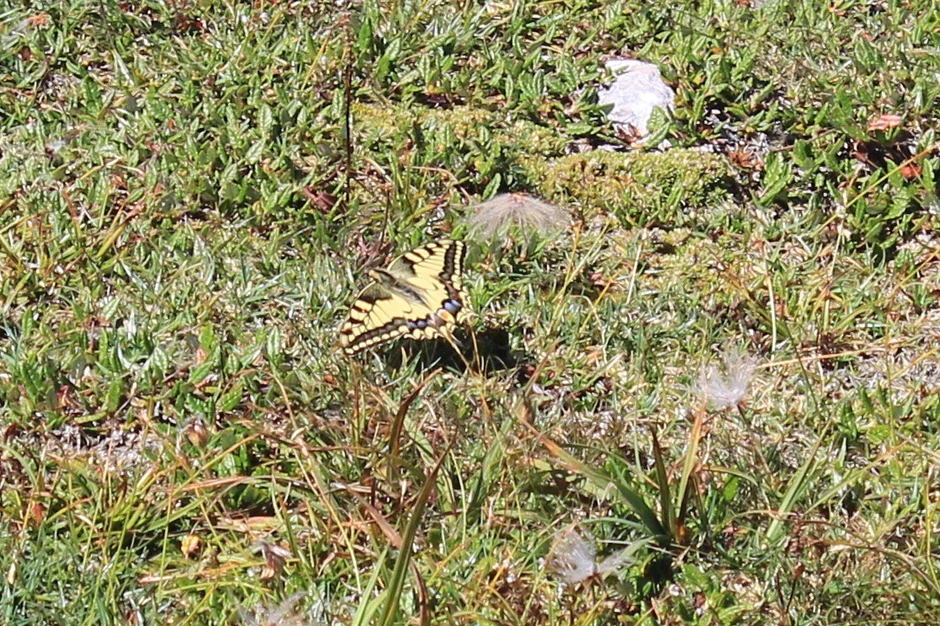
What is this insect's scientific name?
Papilio machaon
